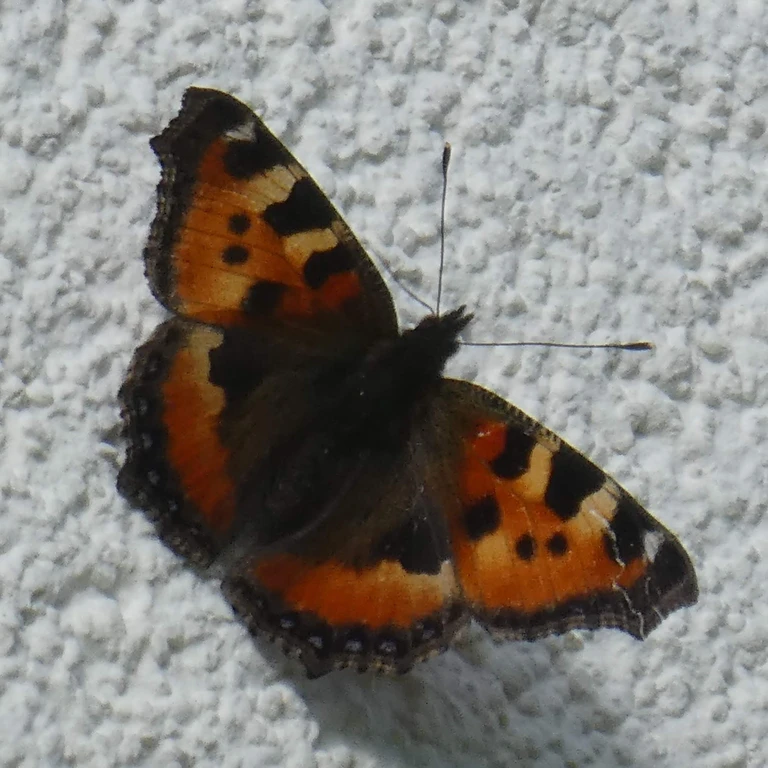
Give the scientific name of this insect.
Aglais urticae
